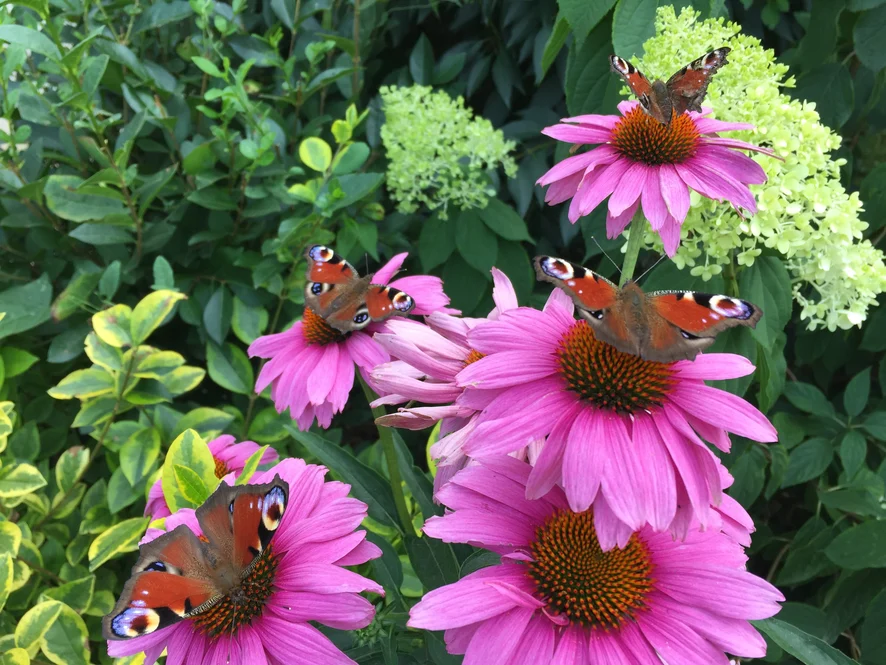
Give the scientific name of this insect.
Aglais io
